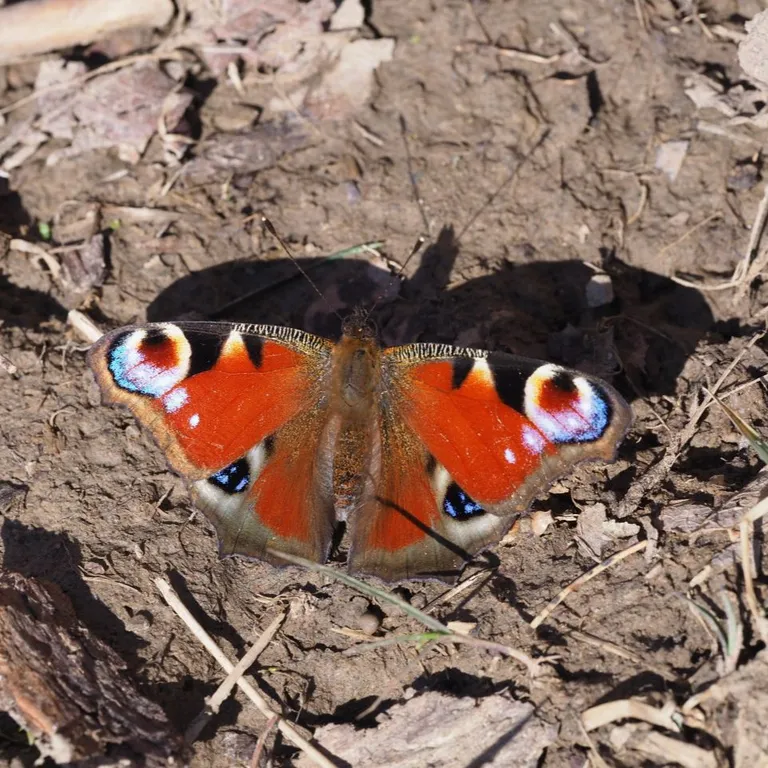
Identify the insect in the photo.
Aglais io
